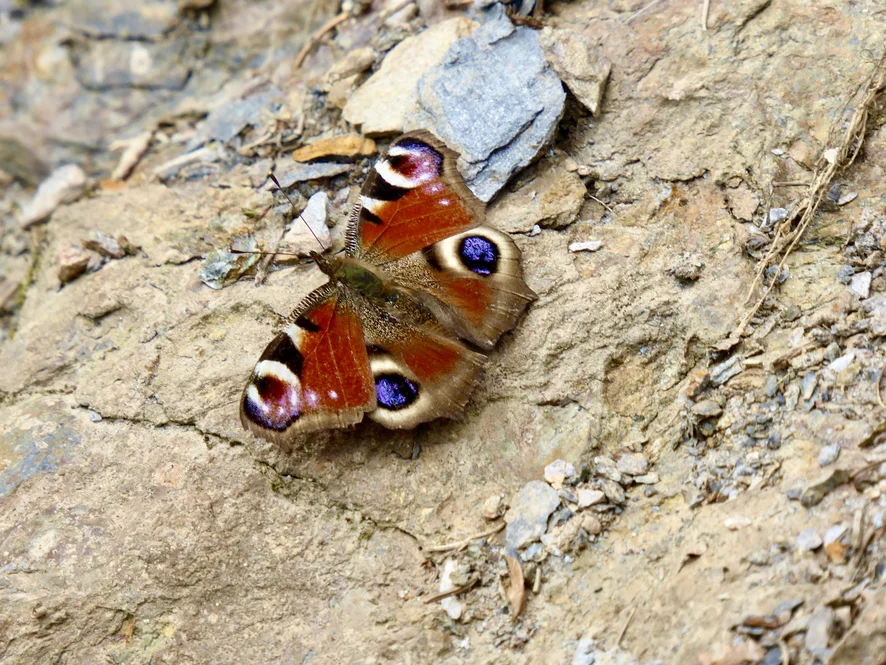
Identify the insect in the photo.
Aglais io
